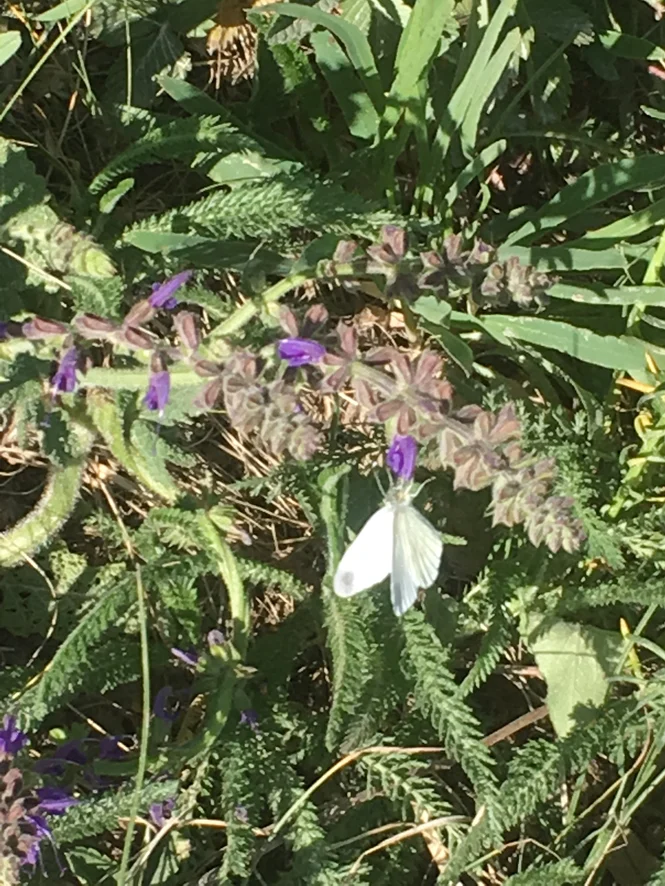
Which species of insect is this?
Leptidea sinapis/juvernica
